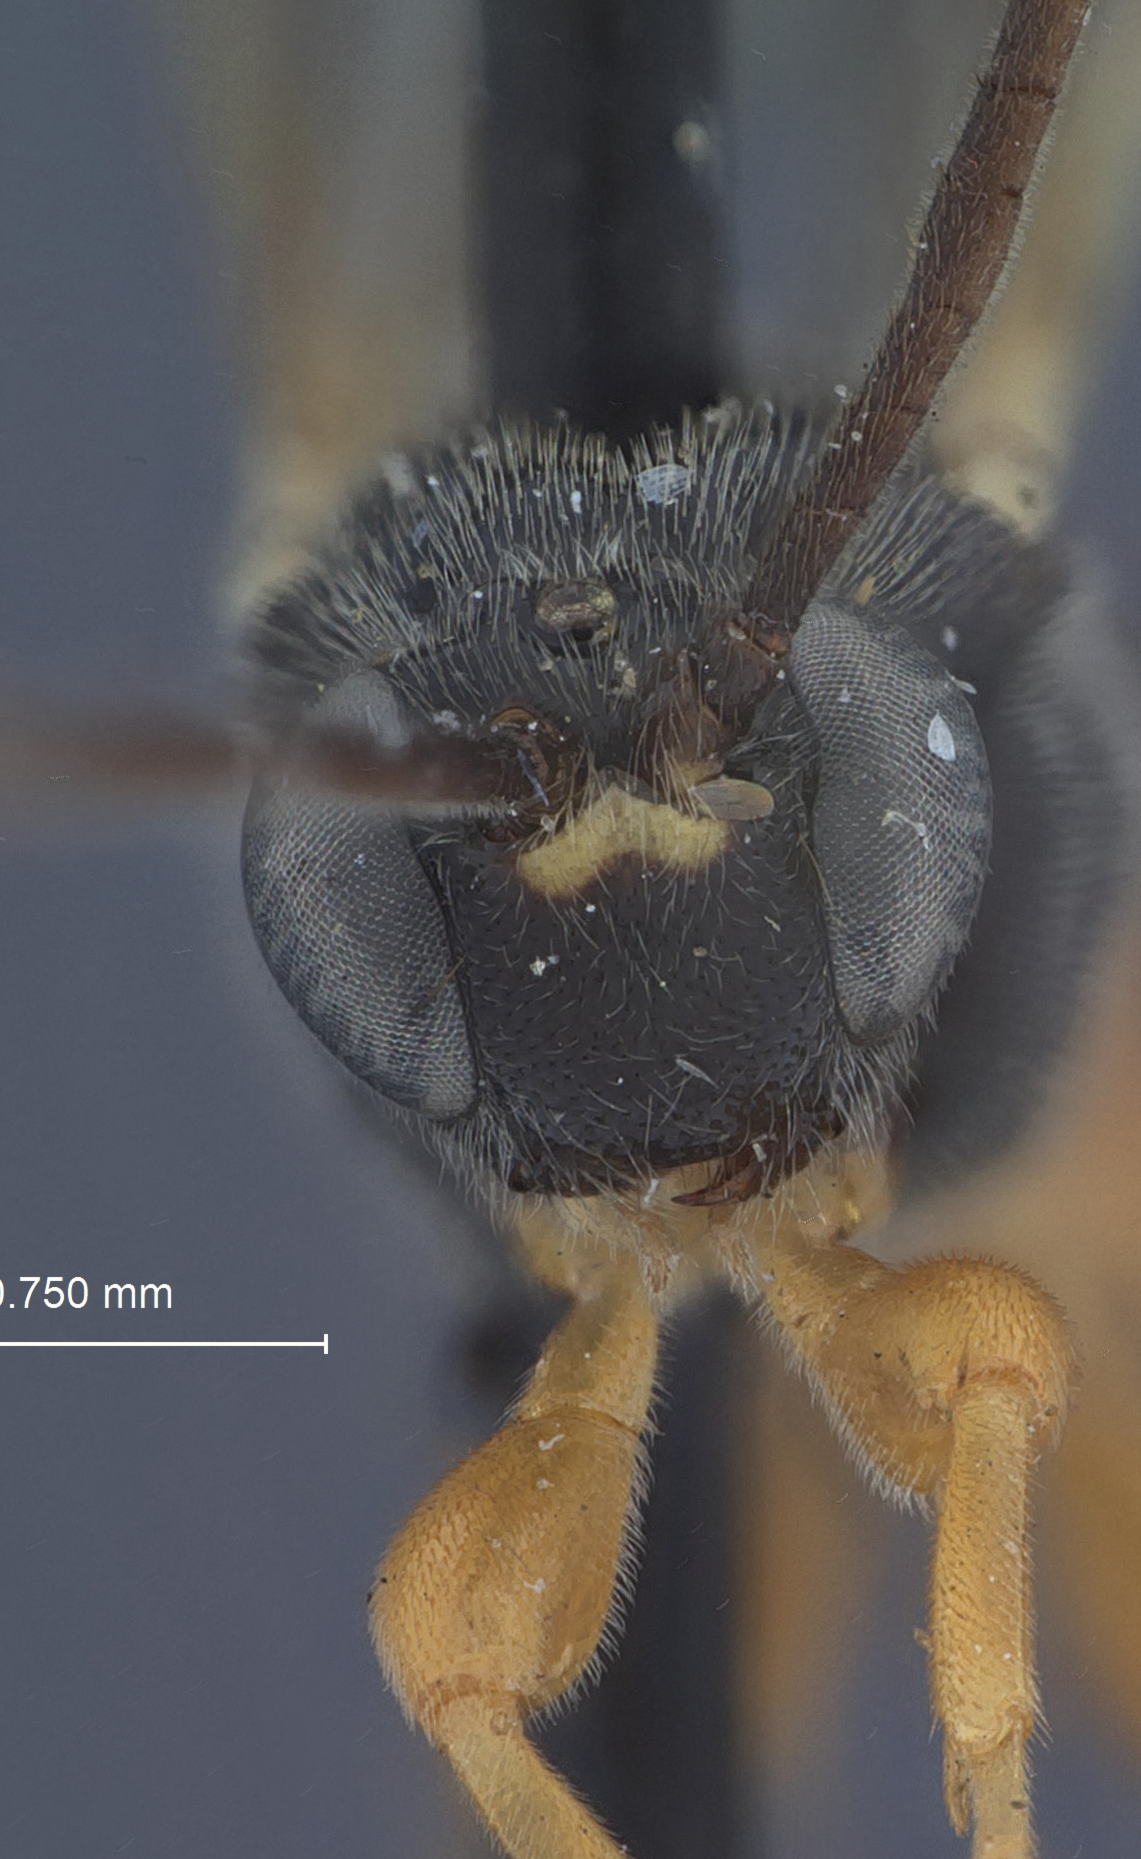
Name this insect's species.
Exochus nigripalpis
